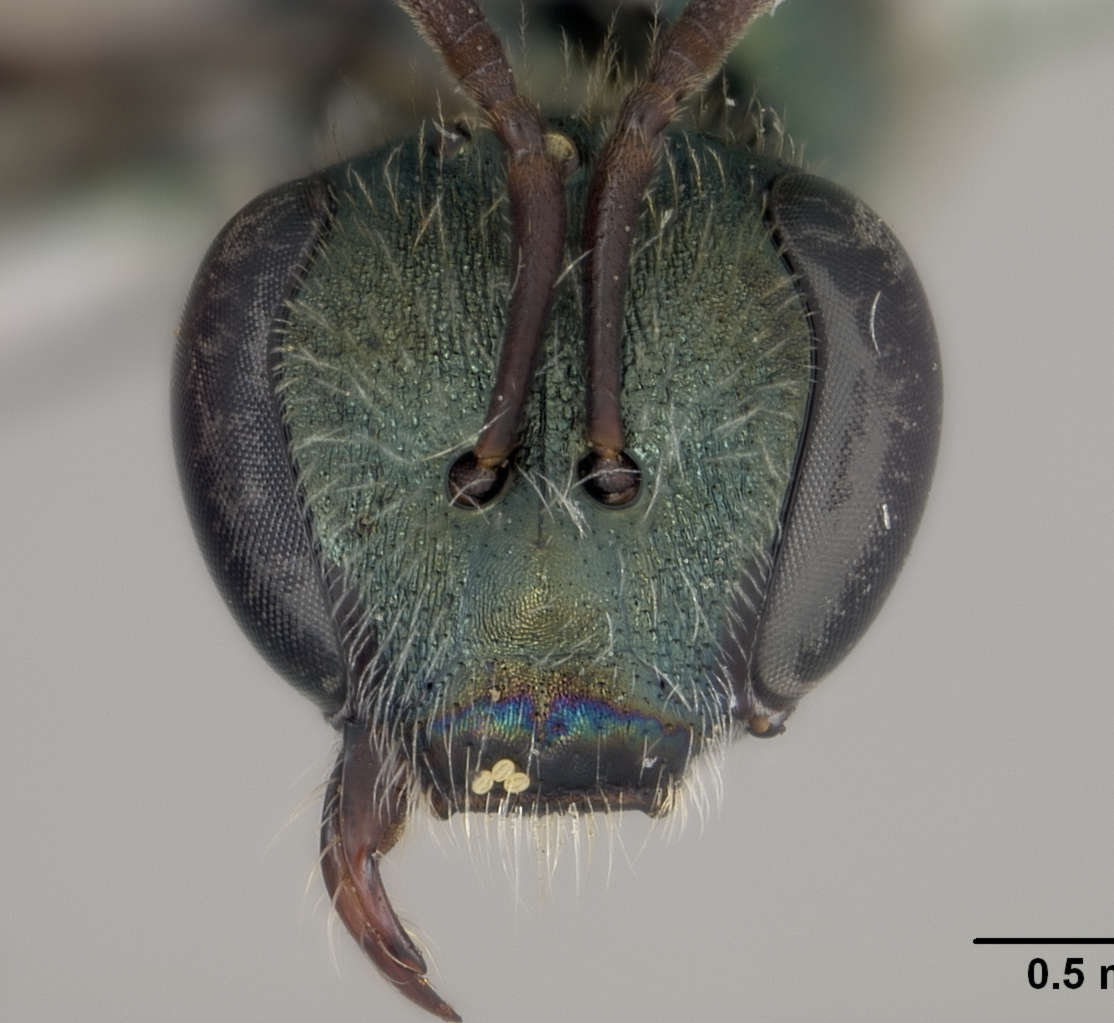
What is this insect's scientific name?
Halictus risbeci
